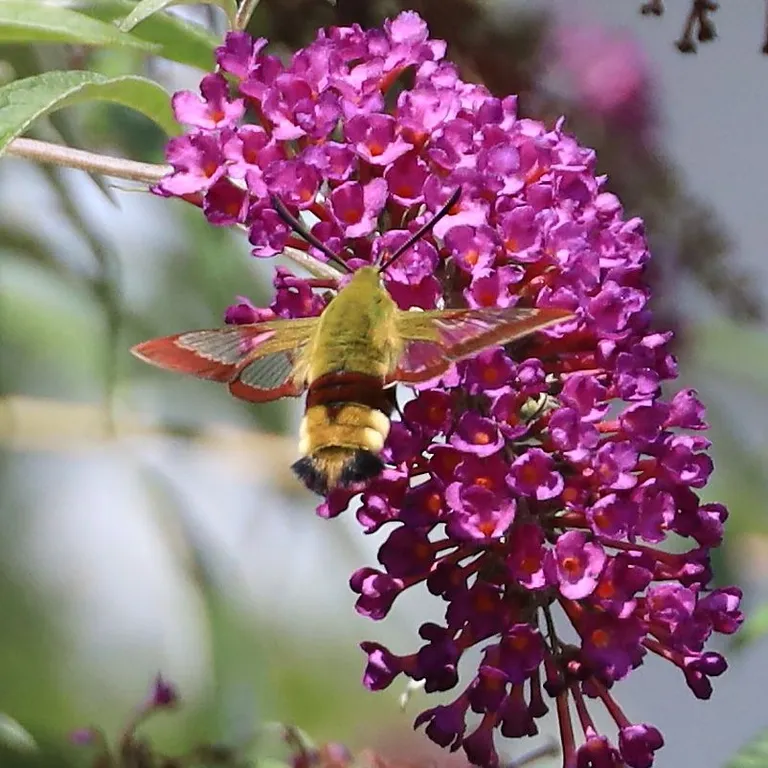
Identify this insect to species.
Hemaris fuciformis
